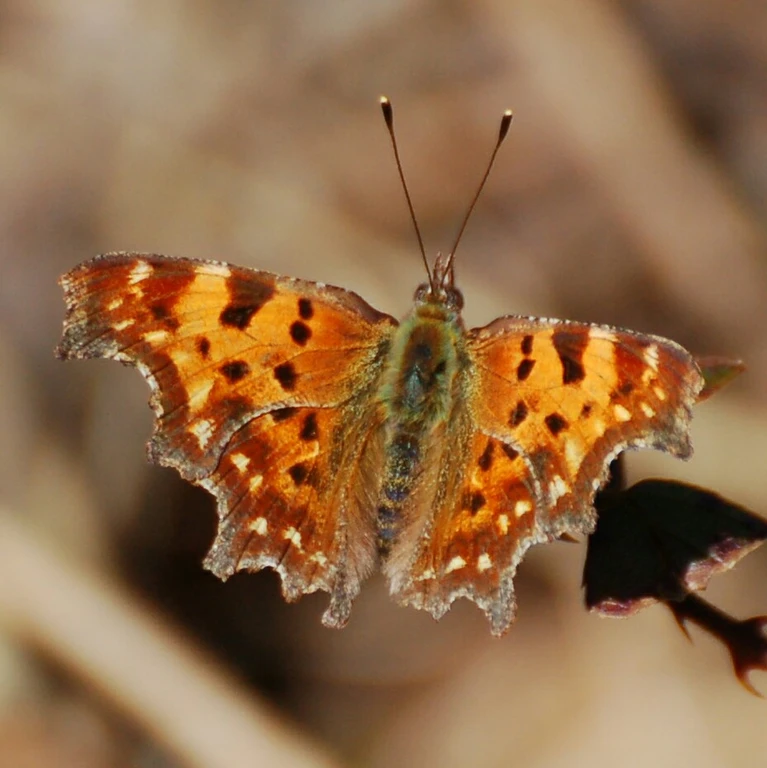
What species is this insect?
Polygonia c-album
